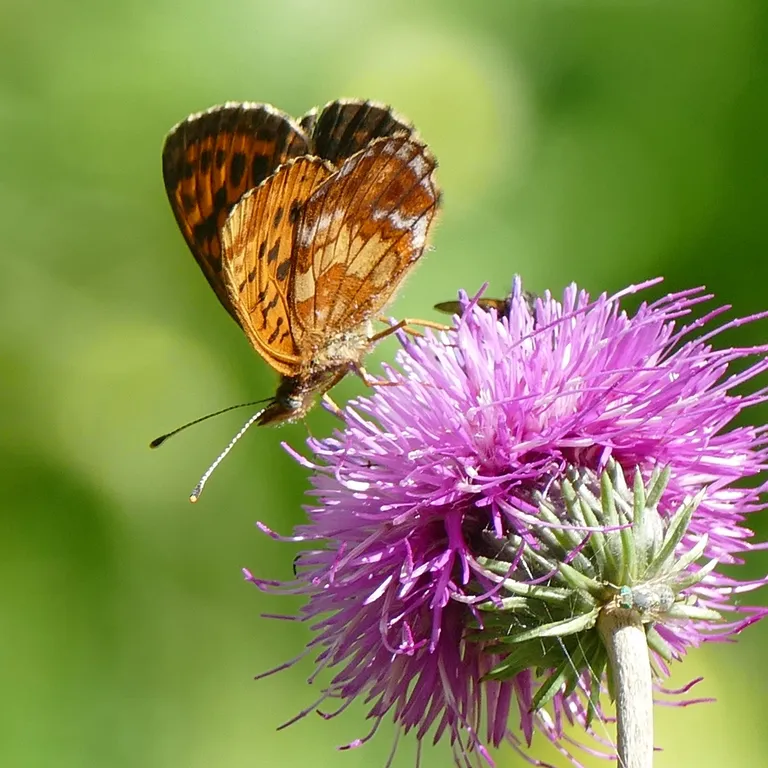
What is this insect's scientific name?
Boloria thore
